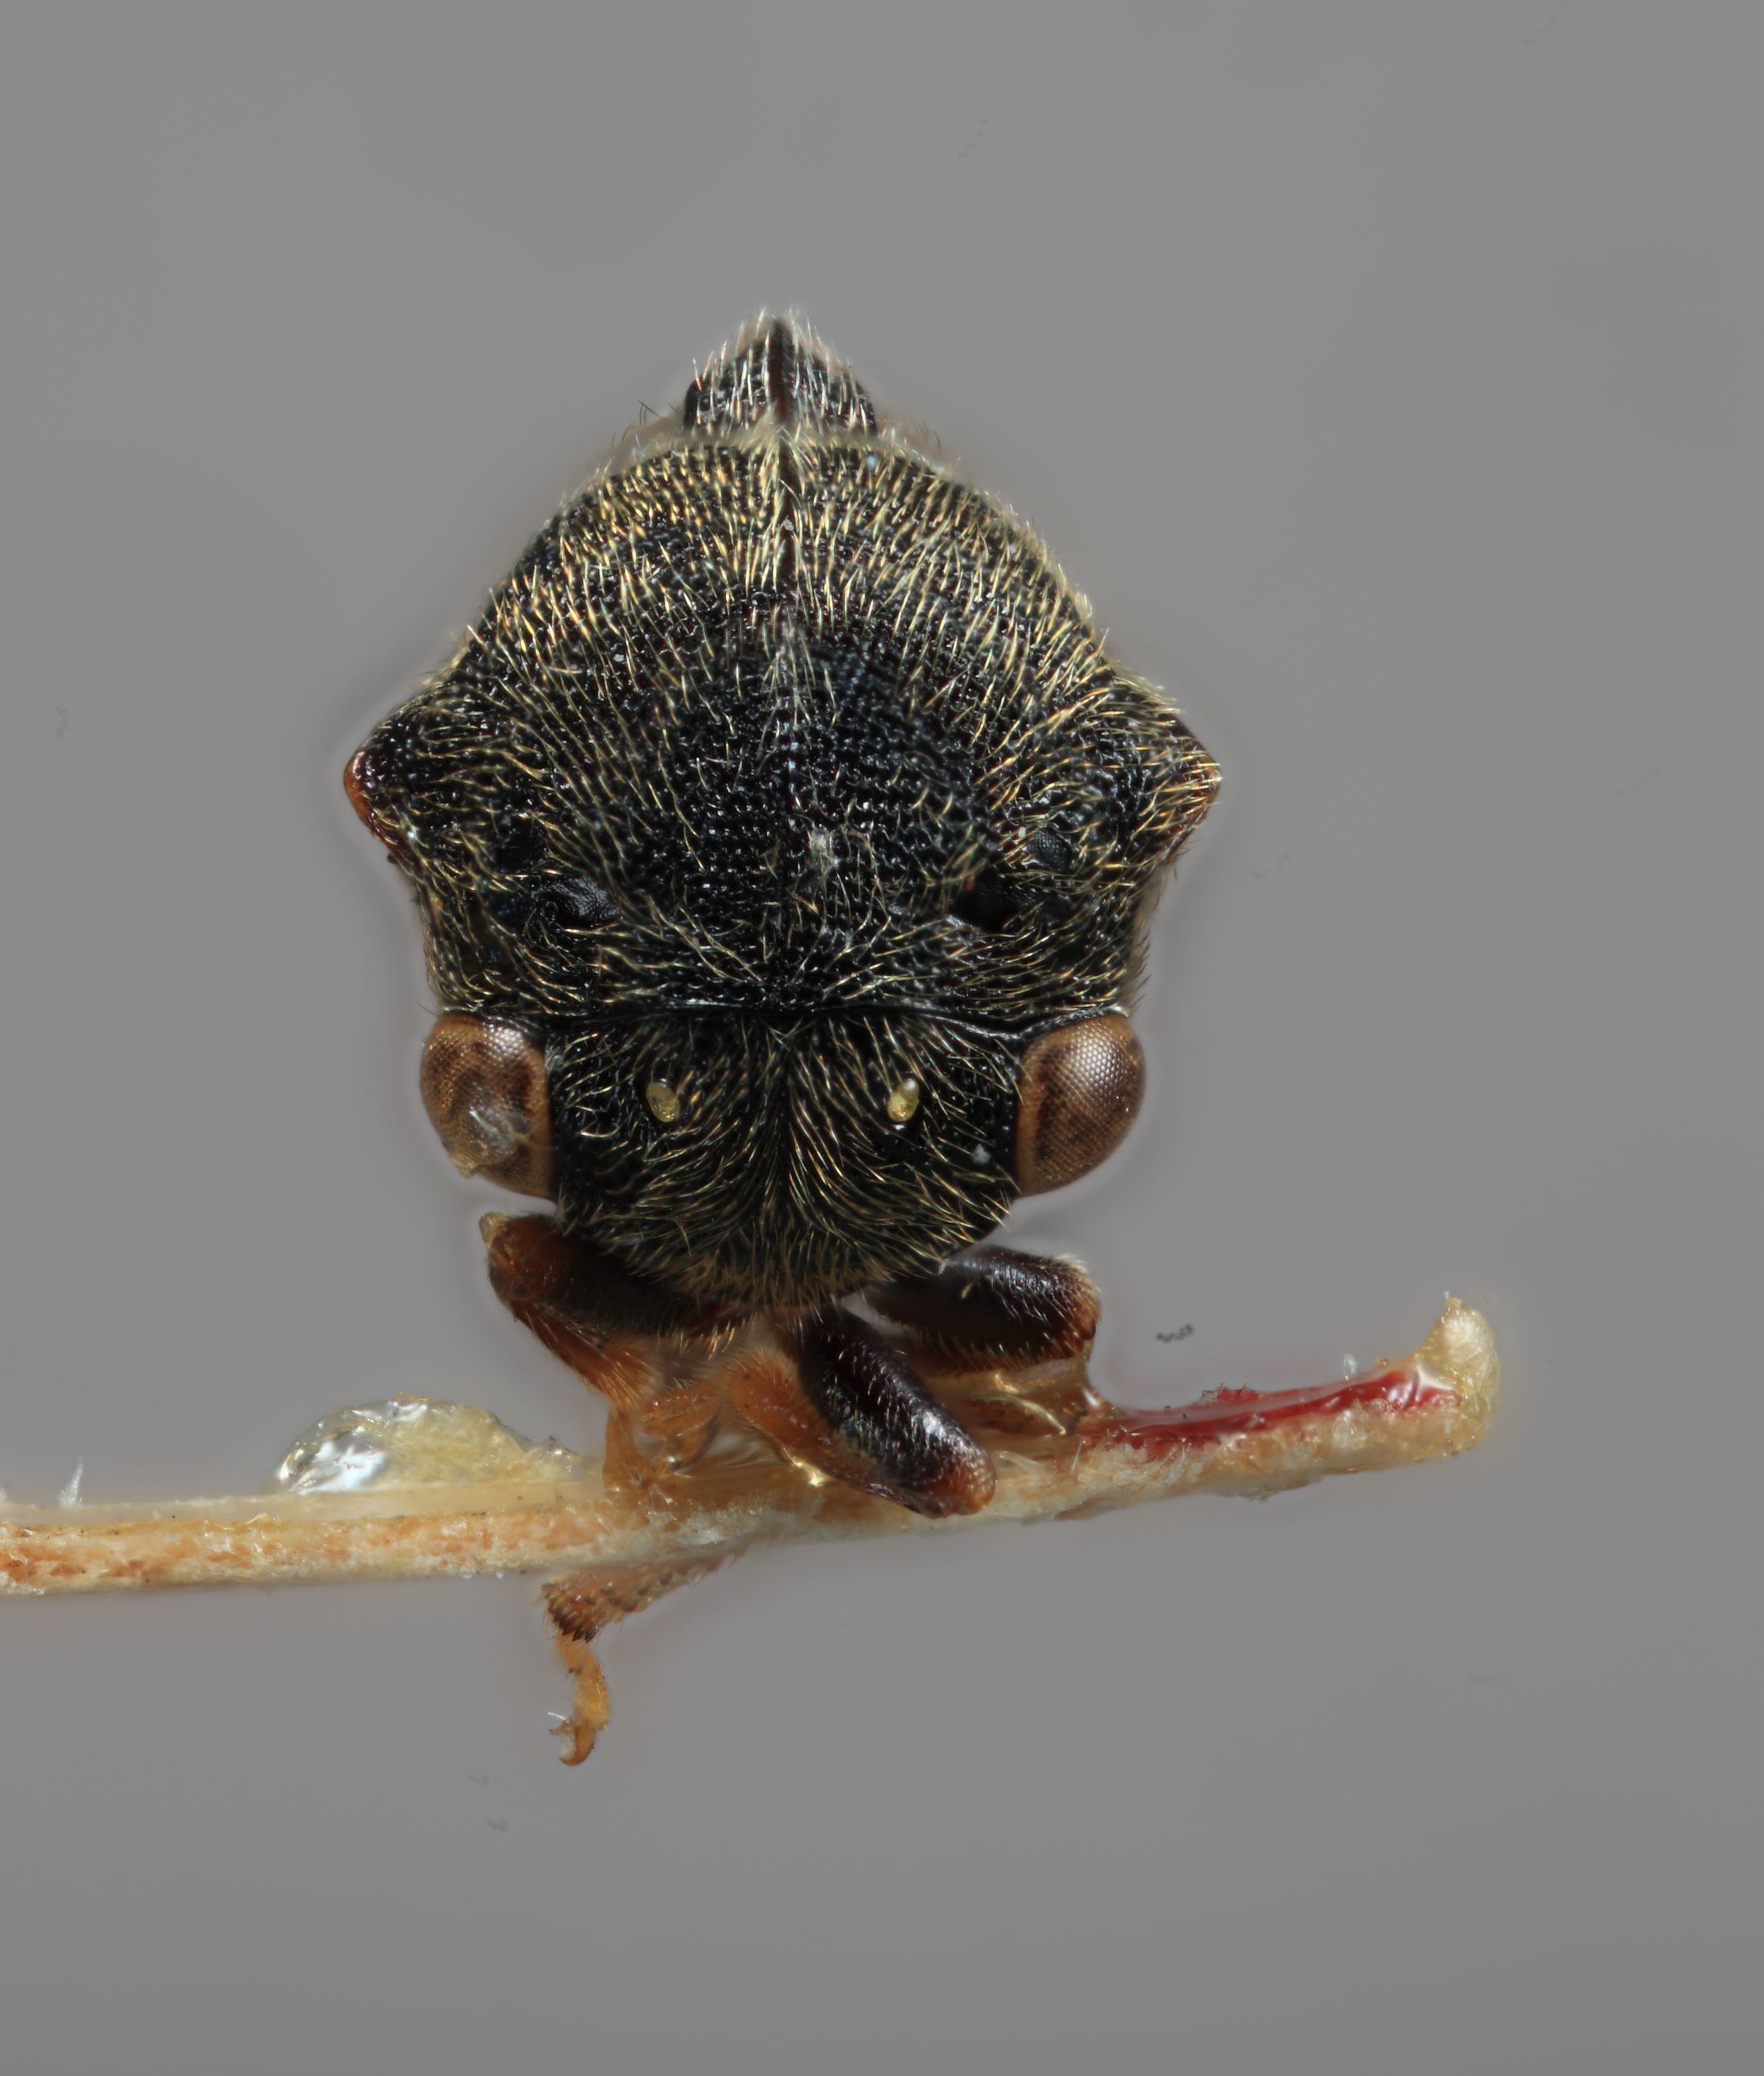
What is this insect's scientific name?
Gargara hainanensis
